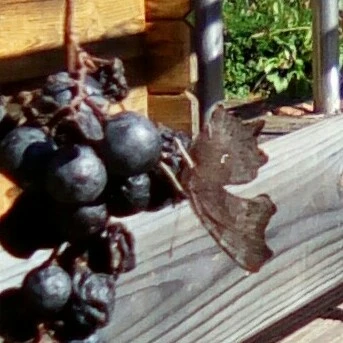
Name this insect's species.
Polygonia c-album
